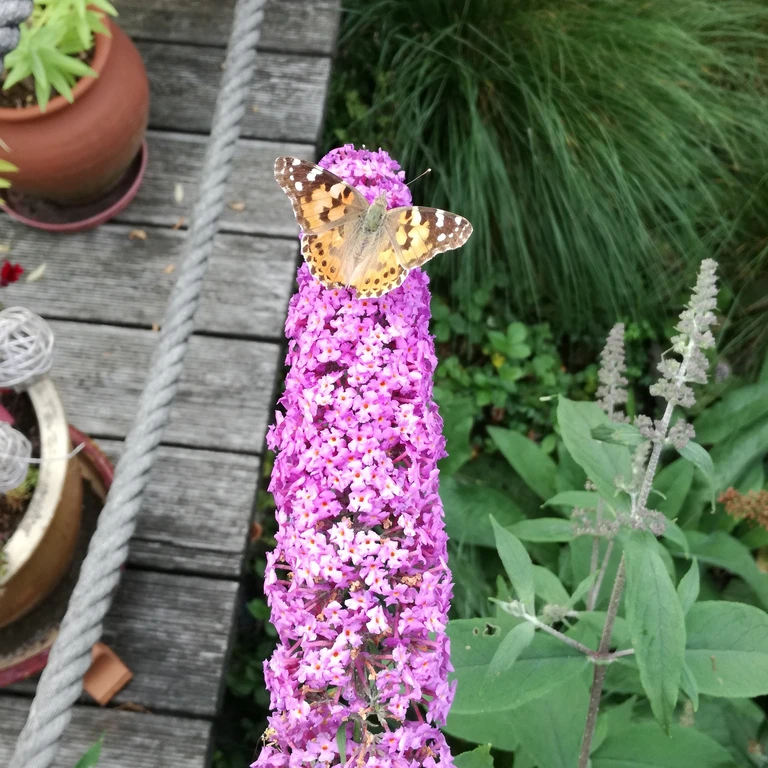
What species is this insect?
Vanessa cardui
